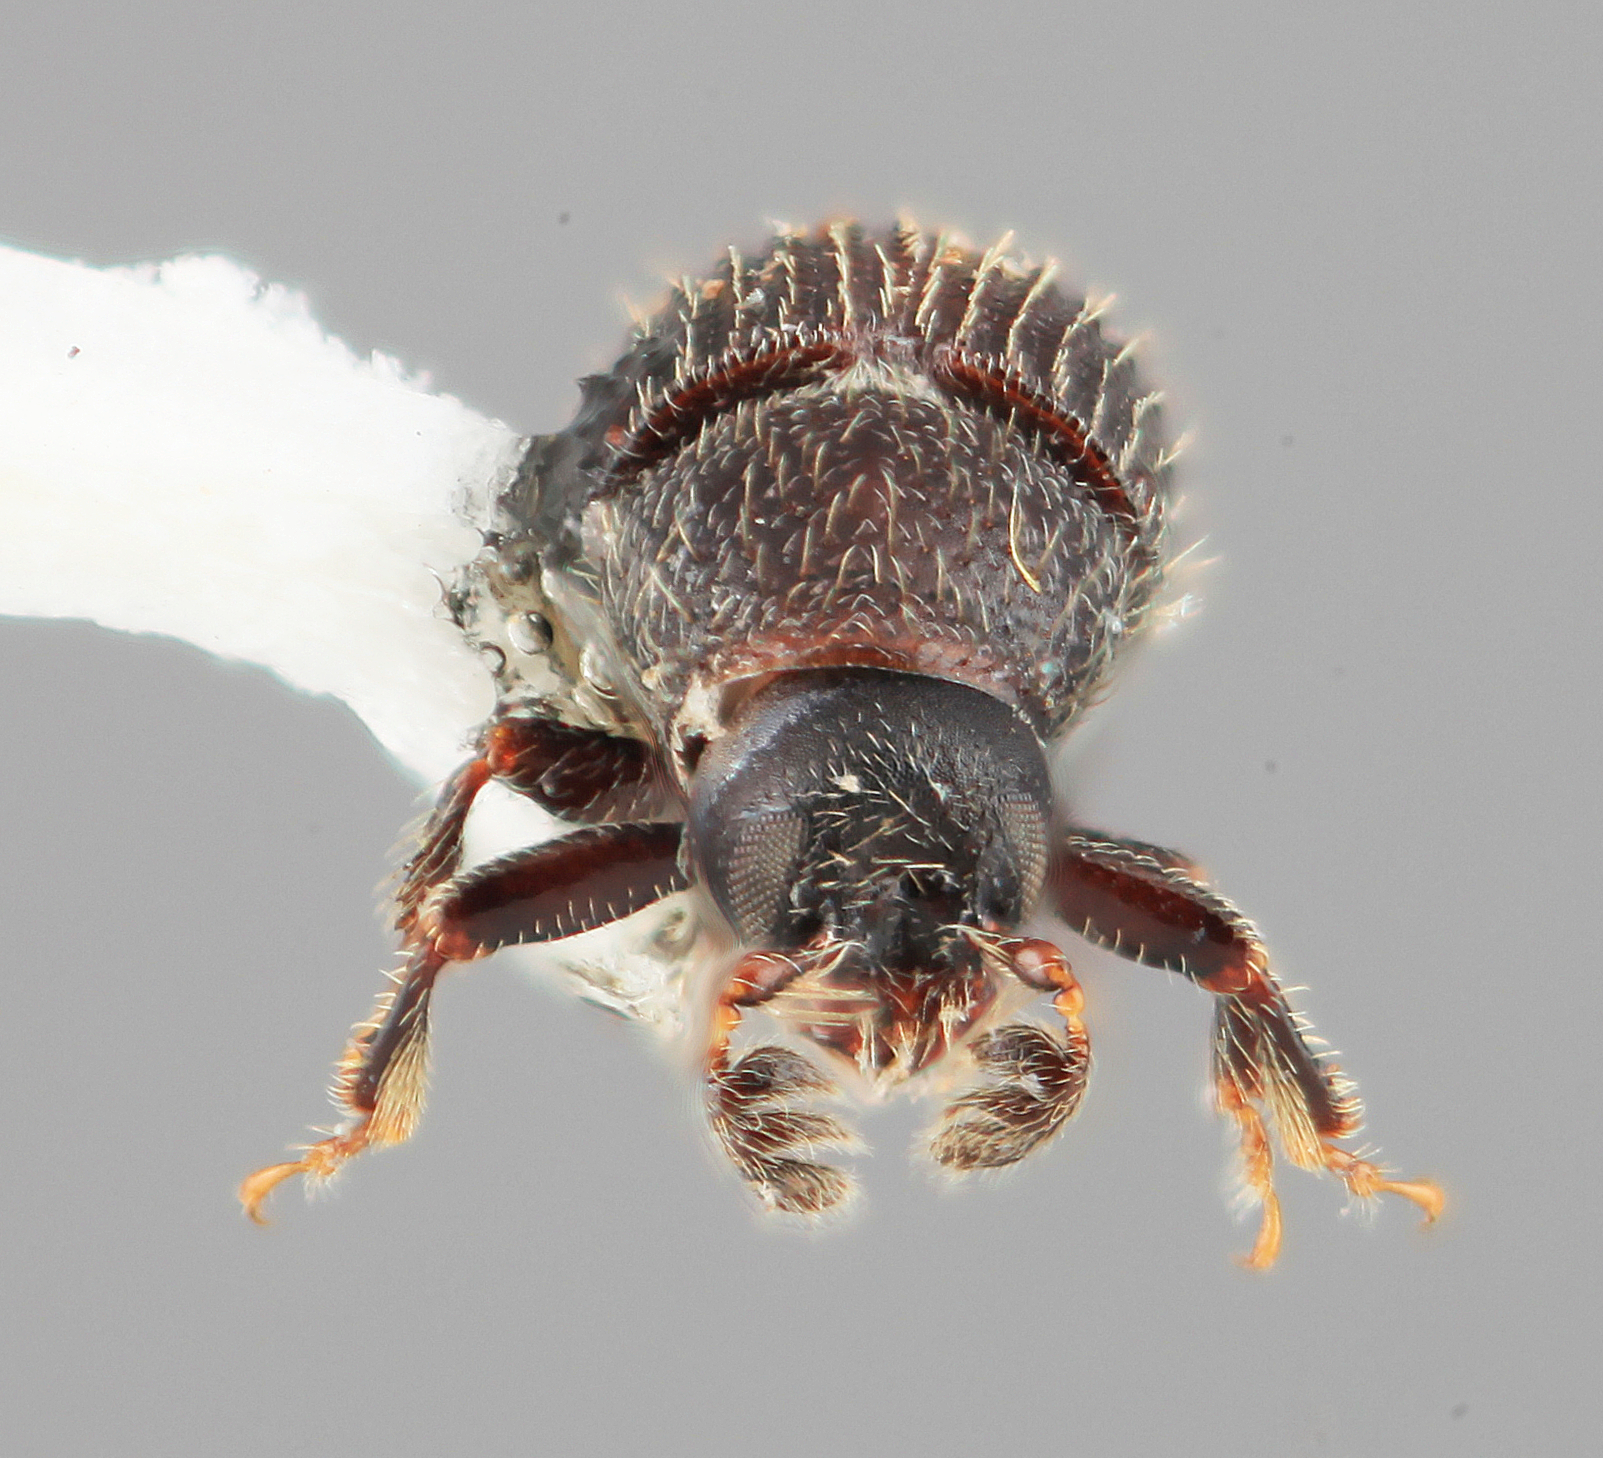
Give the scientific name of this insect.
Phloeotribus levis
